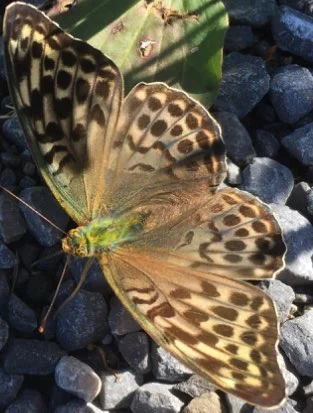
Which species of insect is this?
Argynnis paphia
